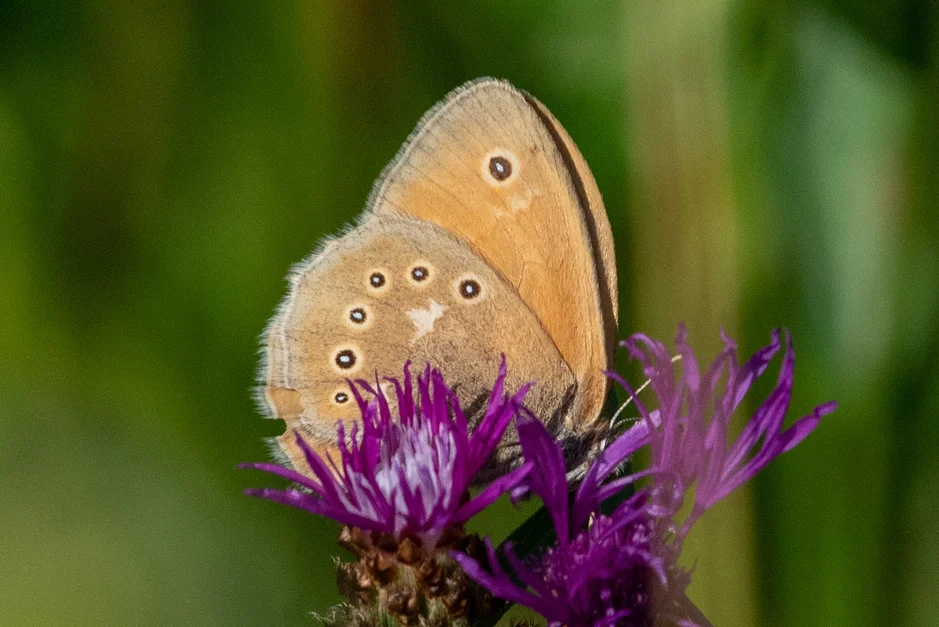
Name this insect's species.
Coenonympha glycerion (also Coenonympha iphis)
